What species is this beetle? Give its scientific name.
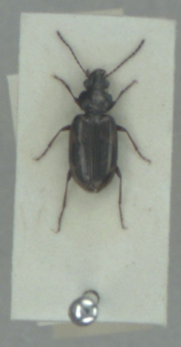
Bembidion varium
